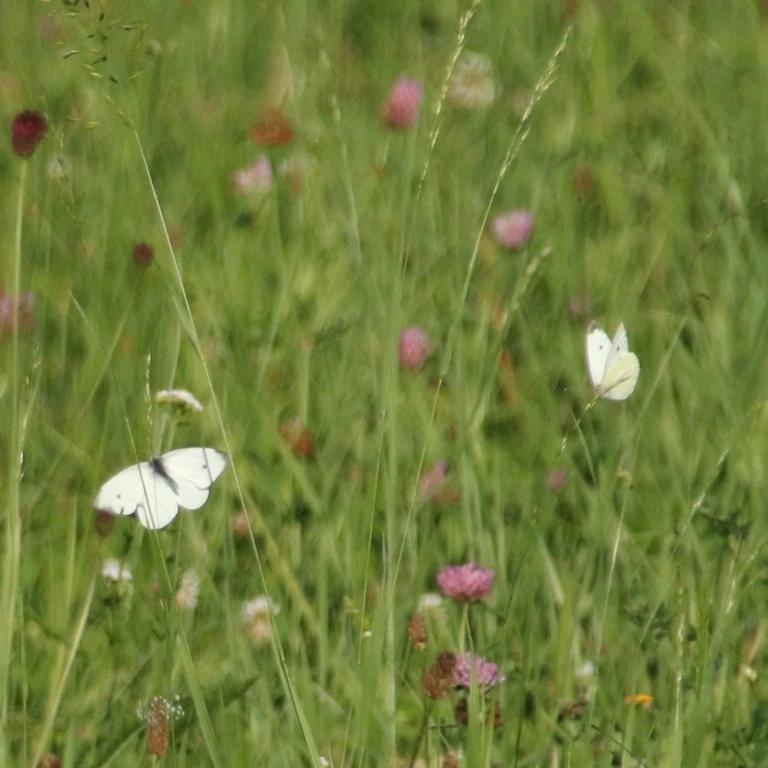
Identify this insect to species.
Pieris rapae
